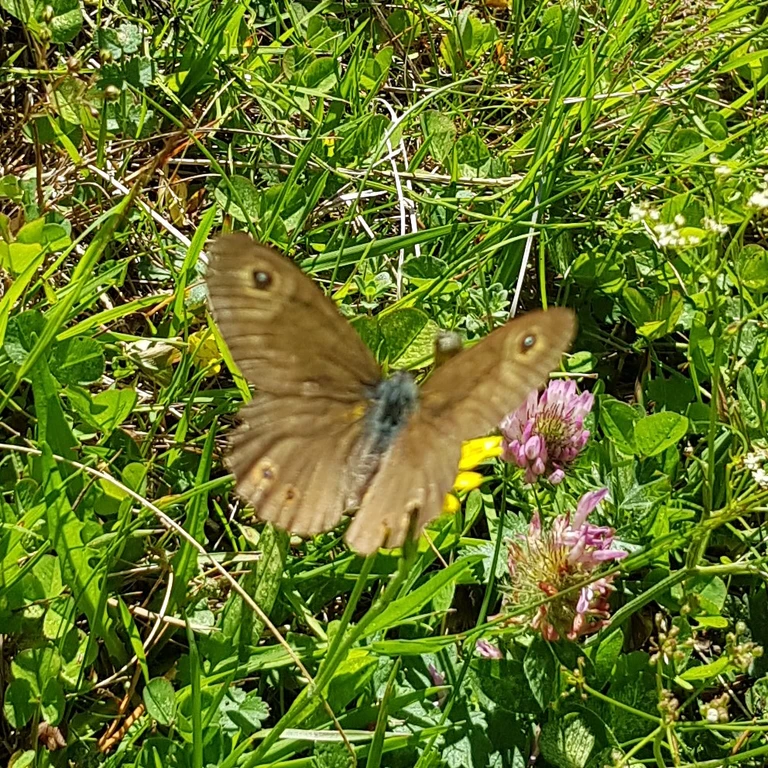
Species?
Lasiommata maera (also Pararge maera)
